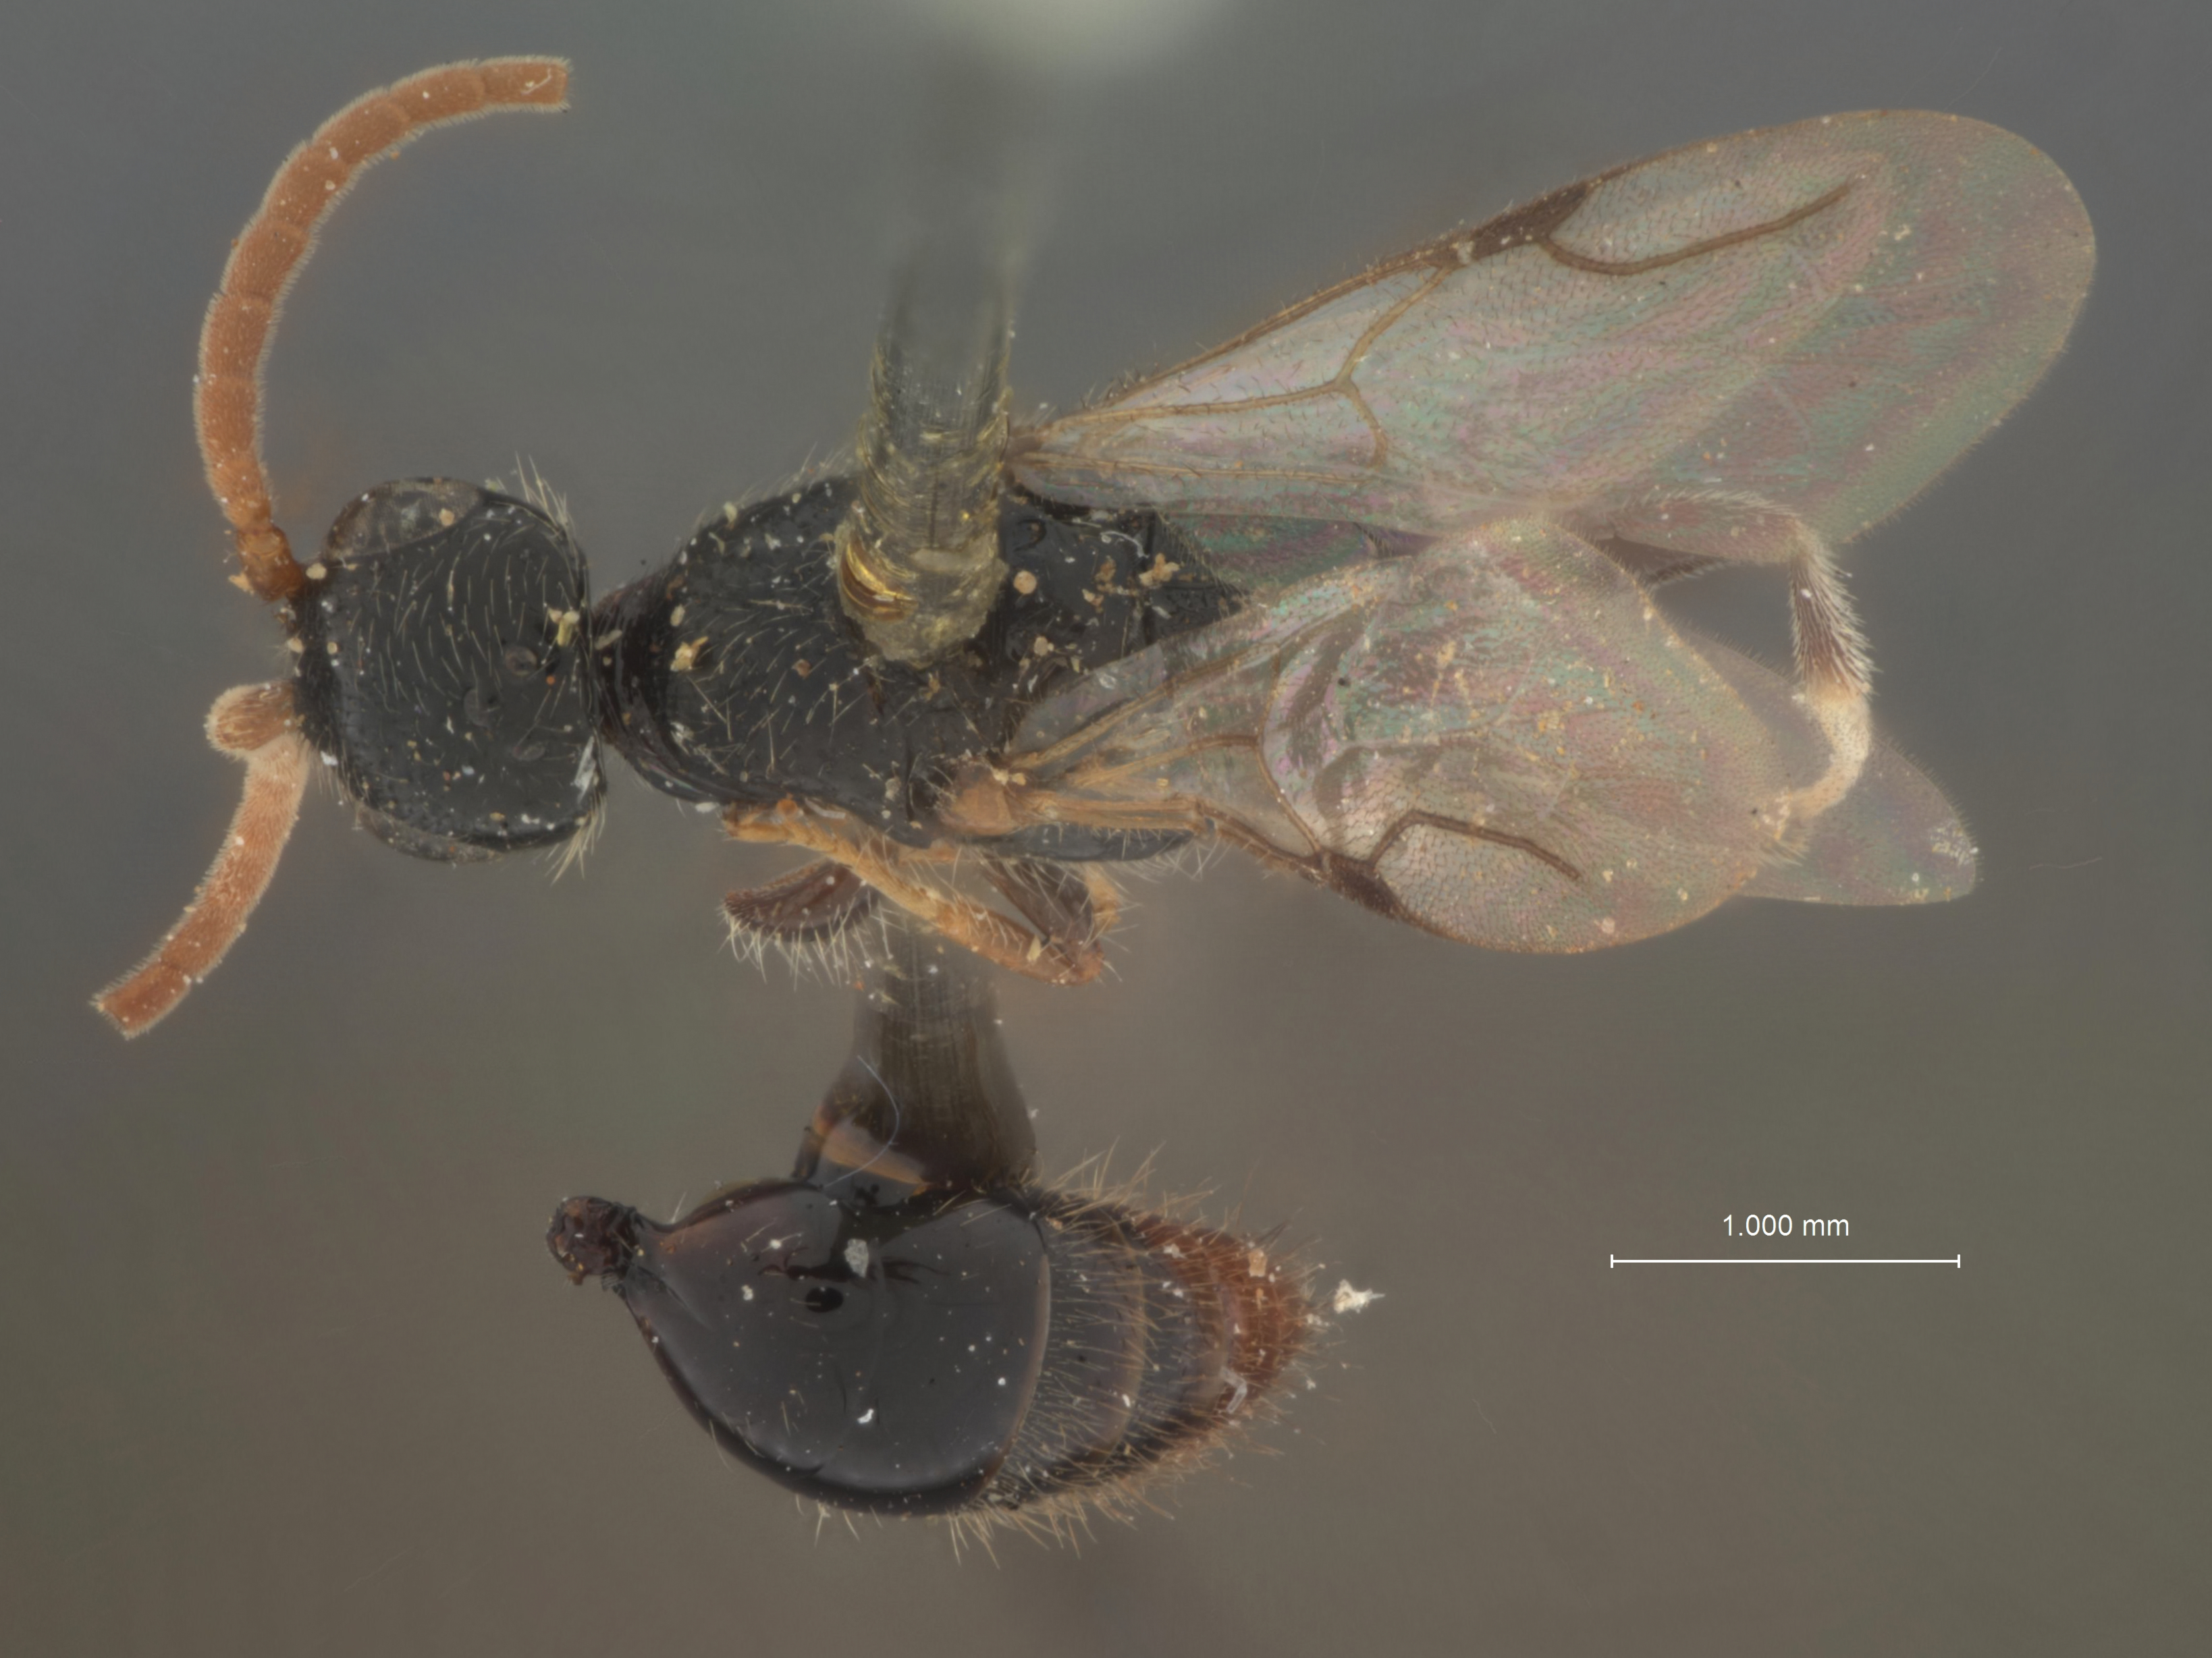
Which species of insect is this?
Epyris politiceps
